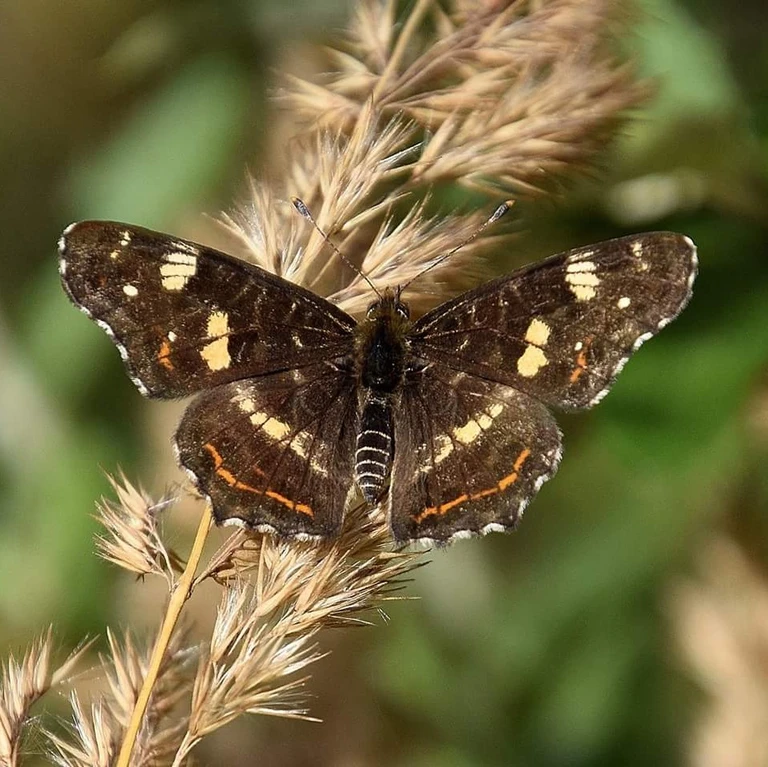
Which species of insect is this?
Araschnia levana
